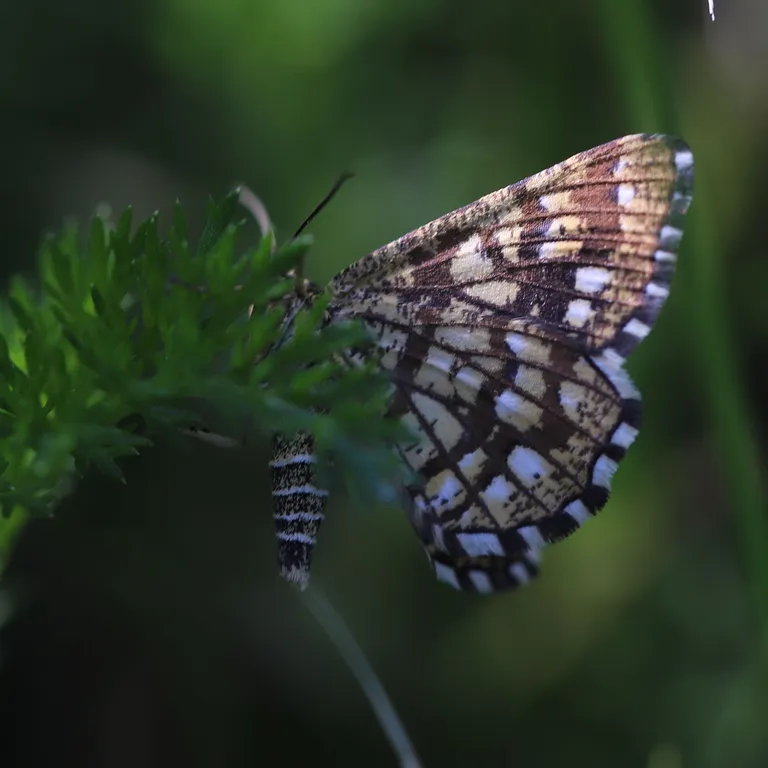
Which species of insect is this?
Chiasmia clathrata
